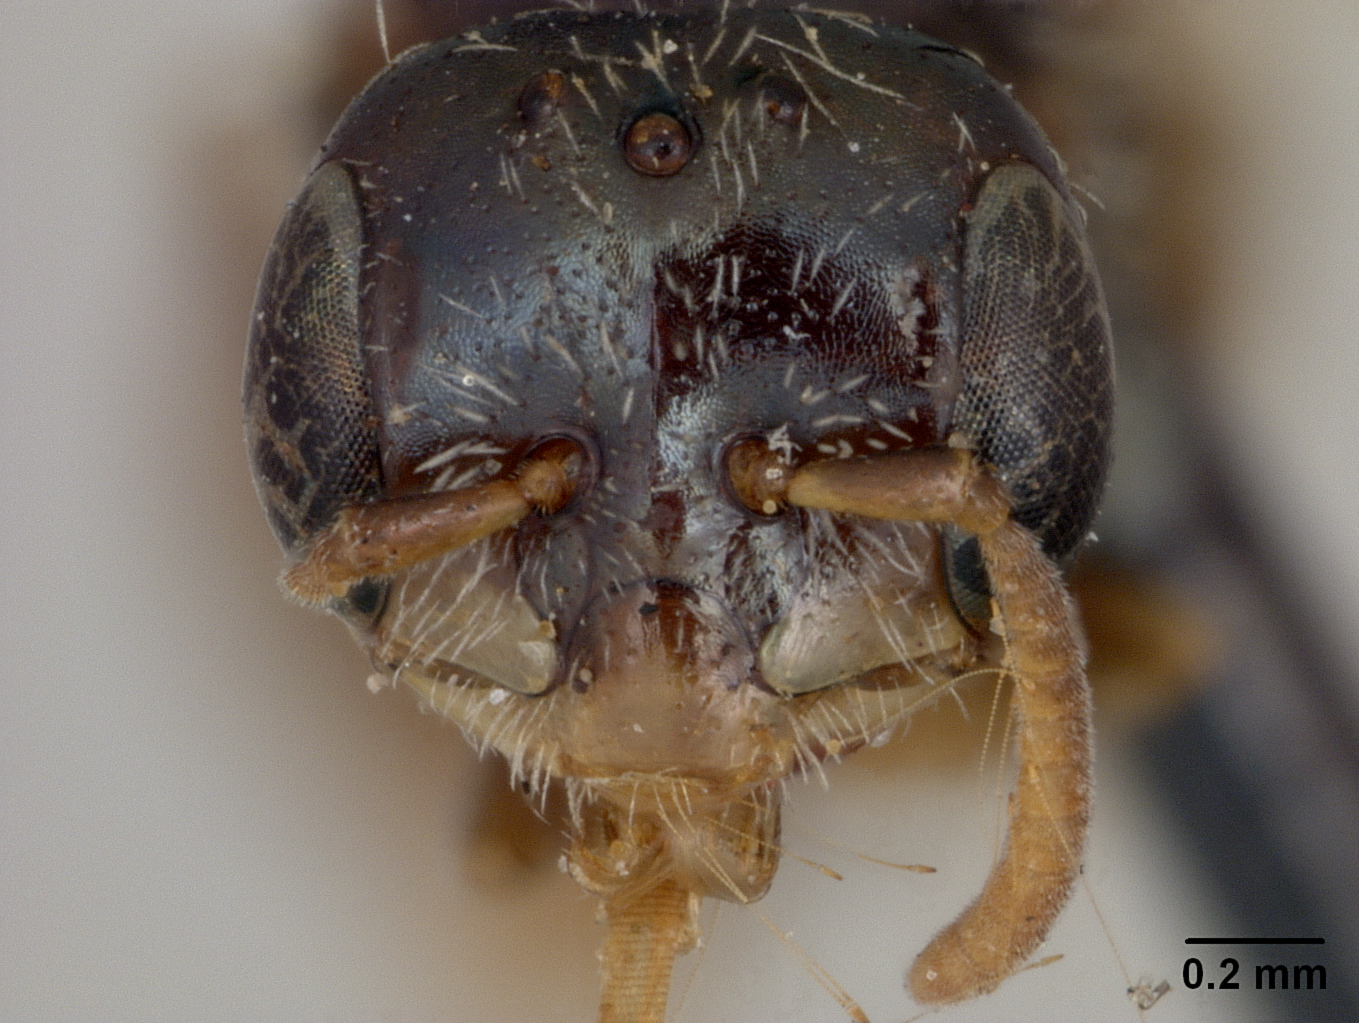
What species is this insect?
Perdita georgica
